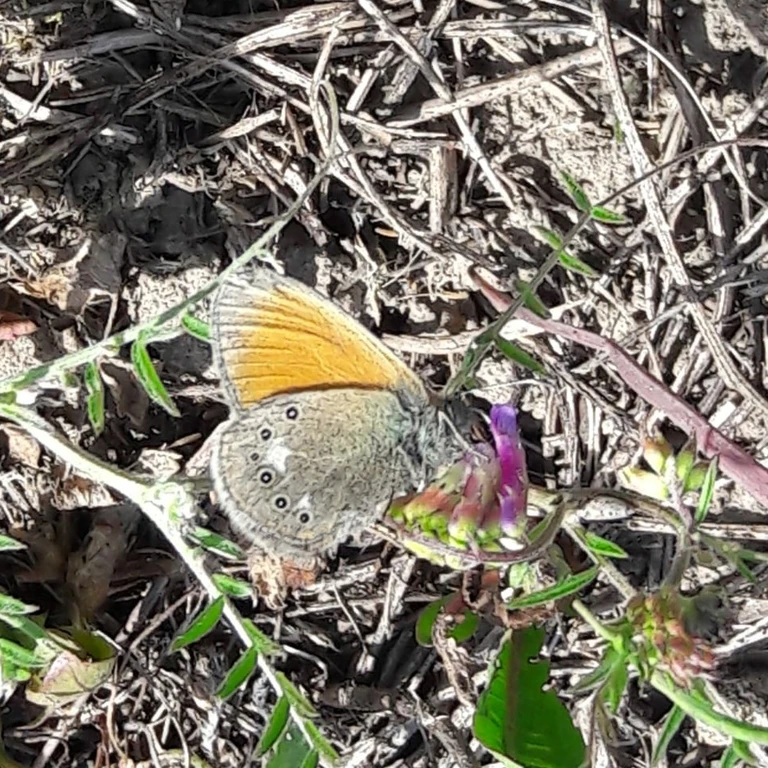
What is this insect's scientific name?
Coenonympha glycerion (also Coenonympha iphis)
